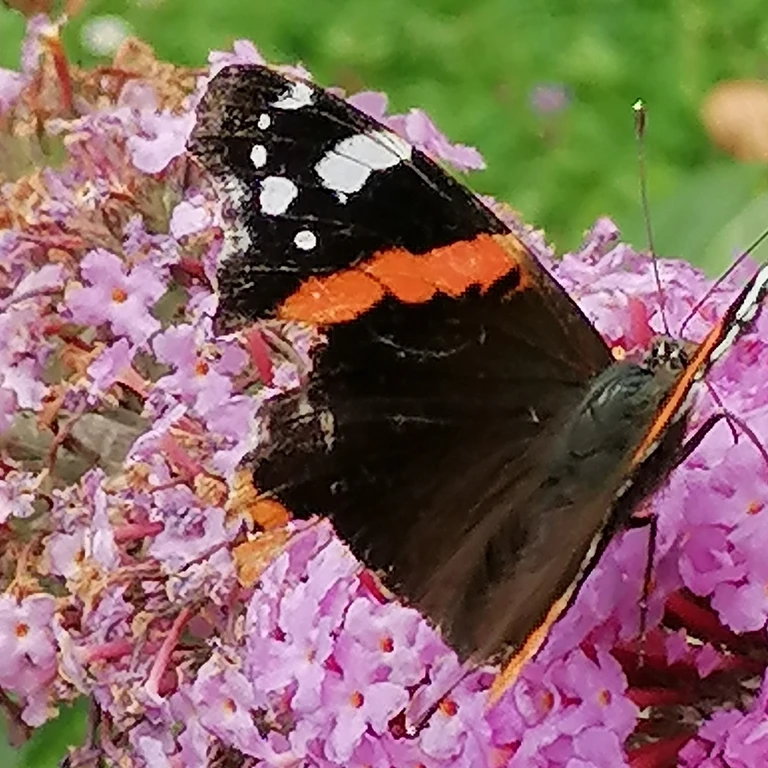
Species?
Vanessa atalanta
